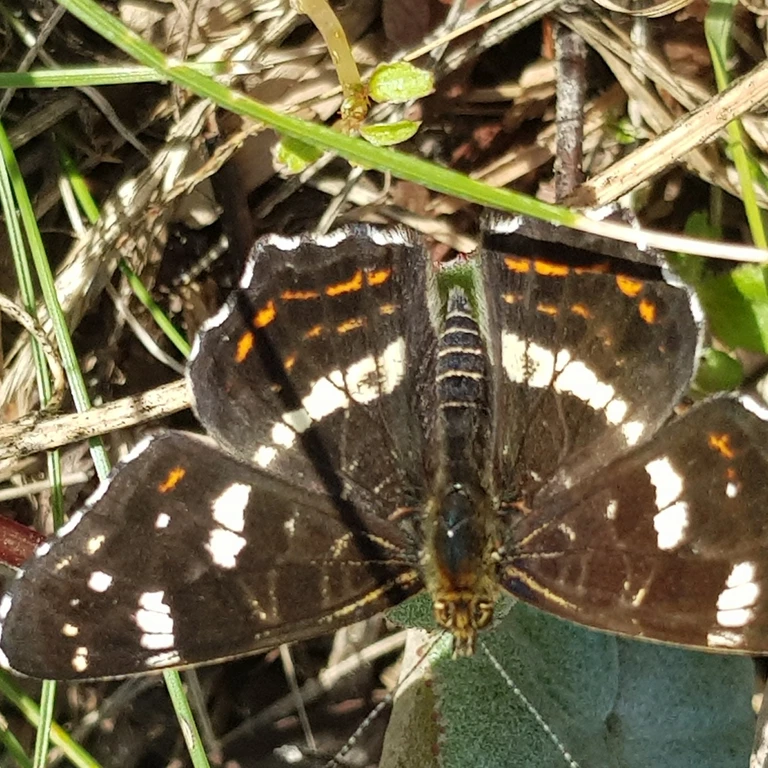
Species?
Araschnia levana
